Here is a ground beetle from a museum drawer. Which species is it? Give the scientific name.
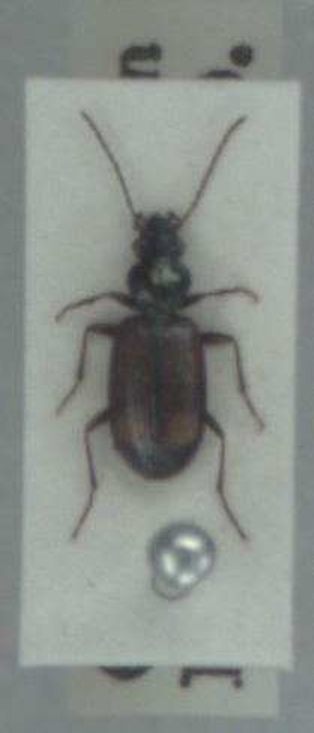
Bembidion saxatile
